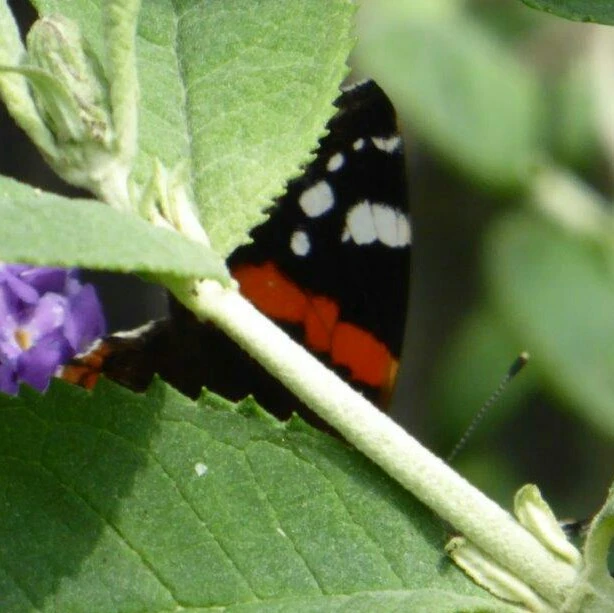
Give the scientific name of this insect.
Vanessa atalanta
